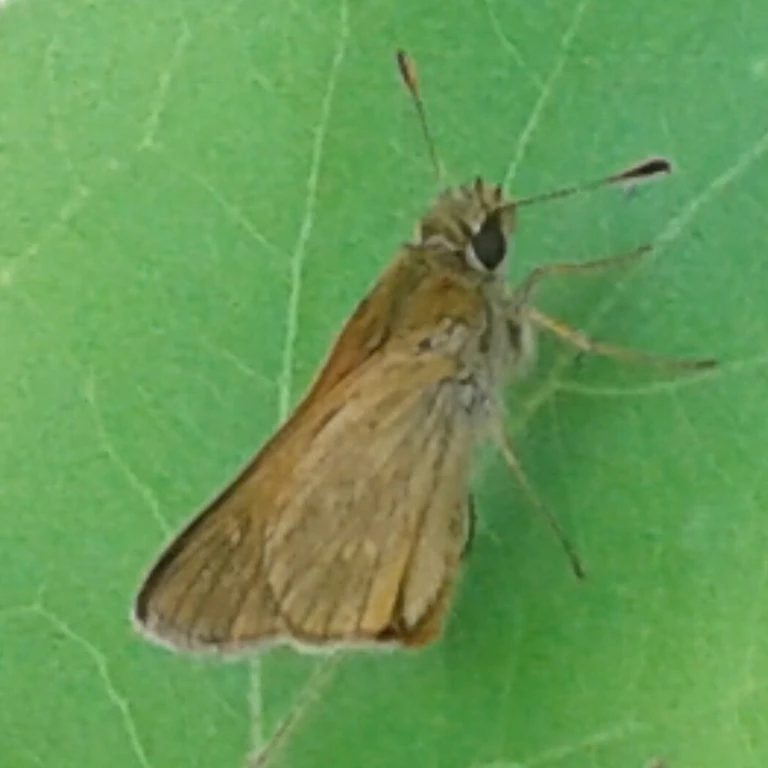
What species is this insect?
Ochlodes sylvanus (also Ochlodes venata)
